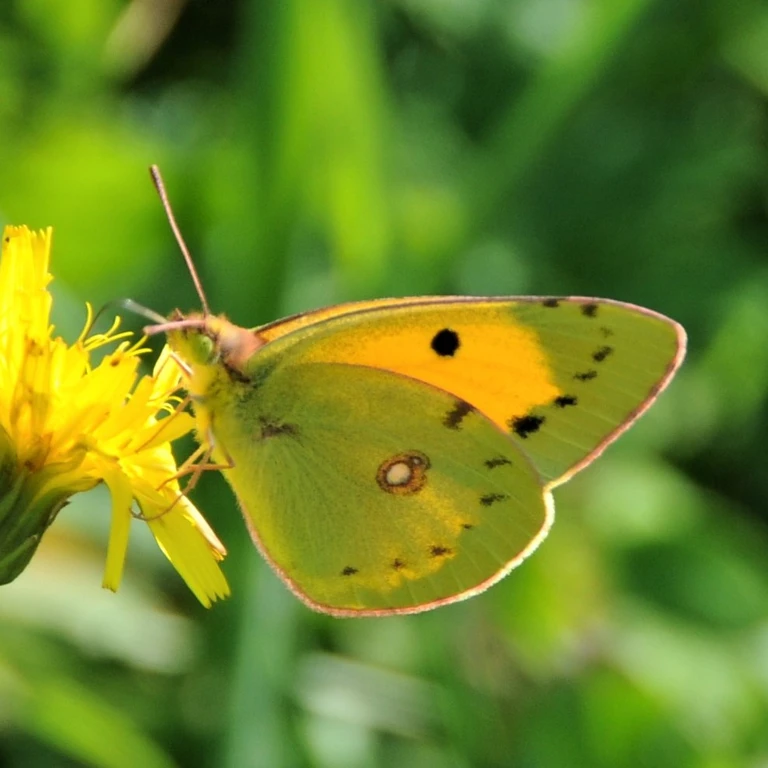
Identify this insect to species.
Colias croceus
